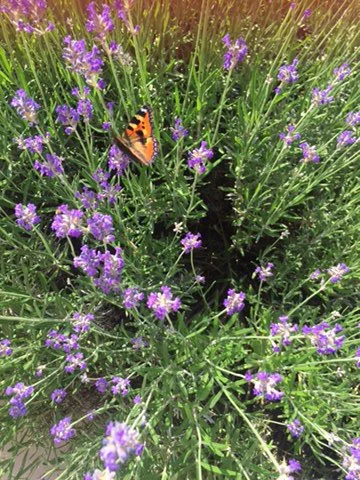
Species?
Aglais urticae
